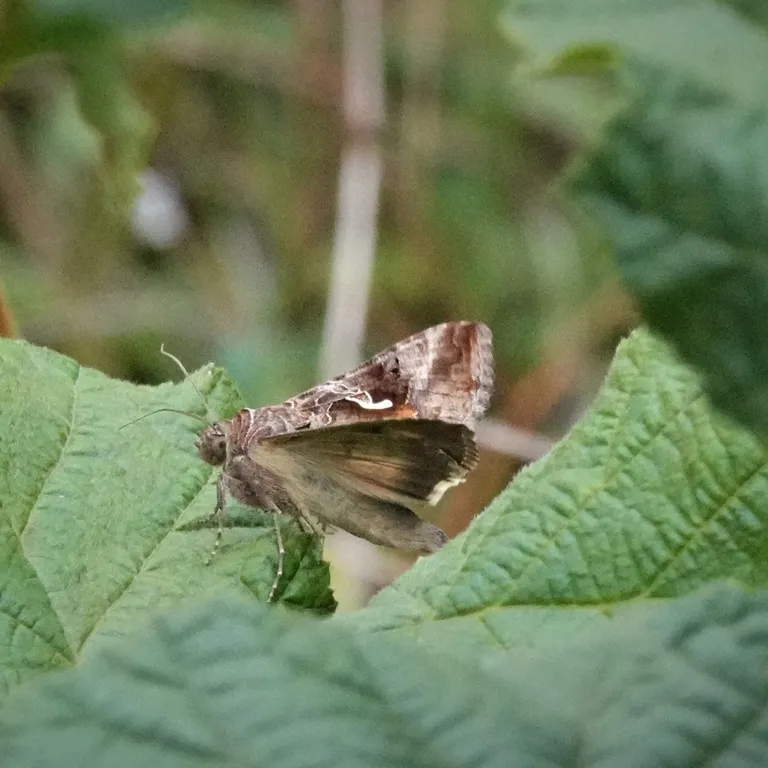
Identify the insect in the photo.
Autographa gamma
